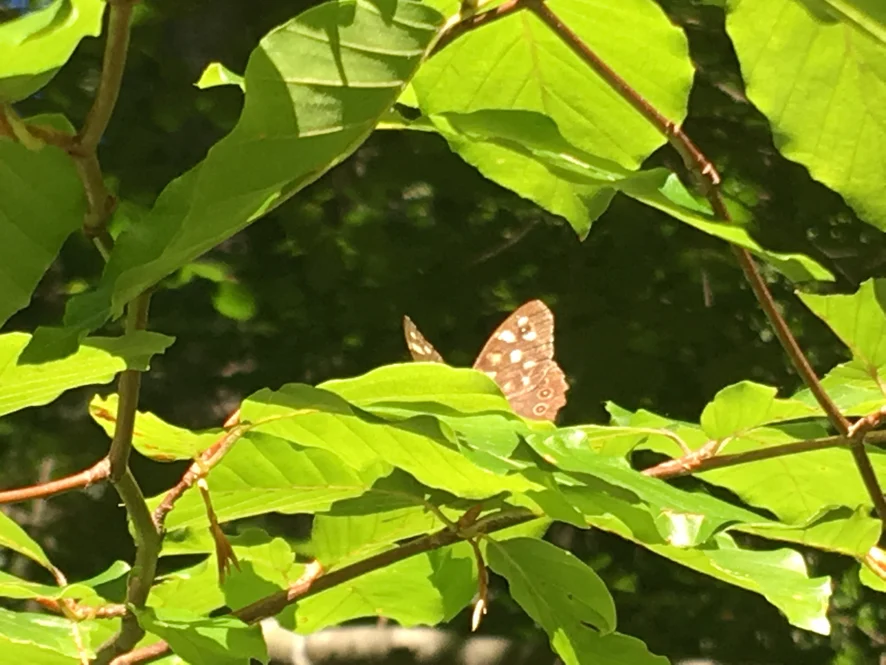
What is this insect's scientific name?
Pararge aegeria
